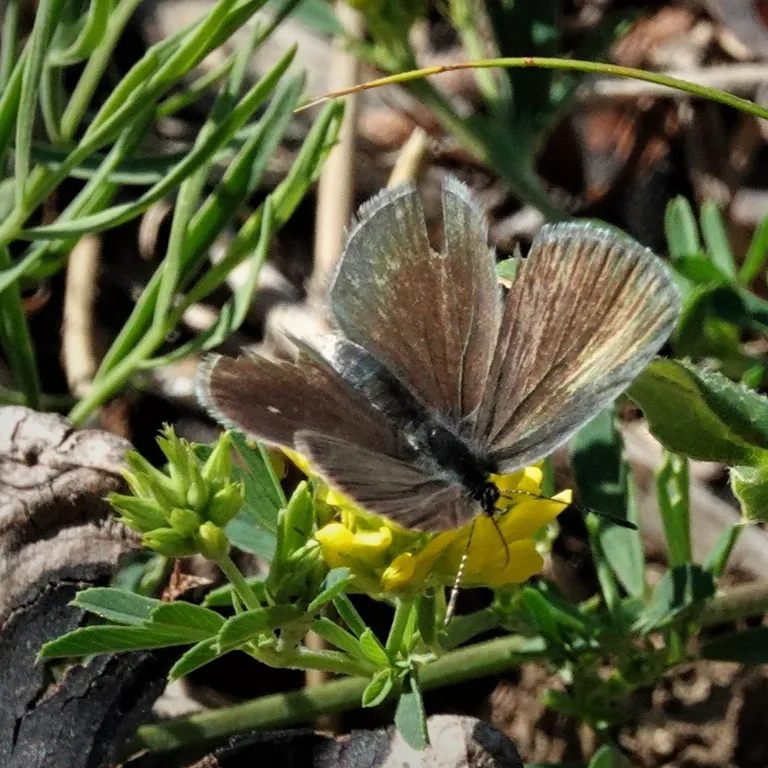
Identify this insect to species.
Cupido minimus
